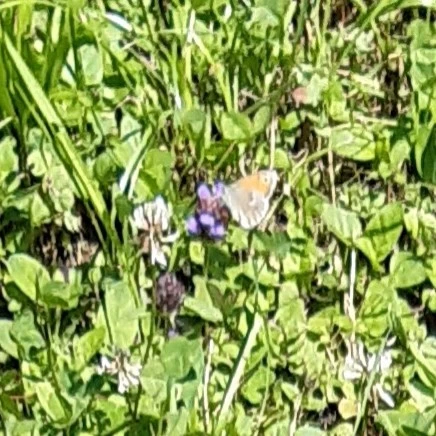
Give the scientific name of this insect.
Coenonympha pamphilus
